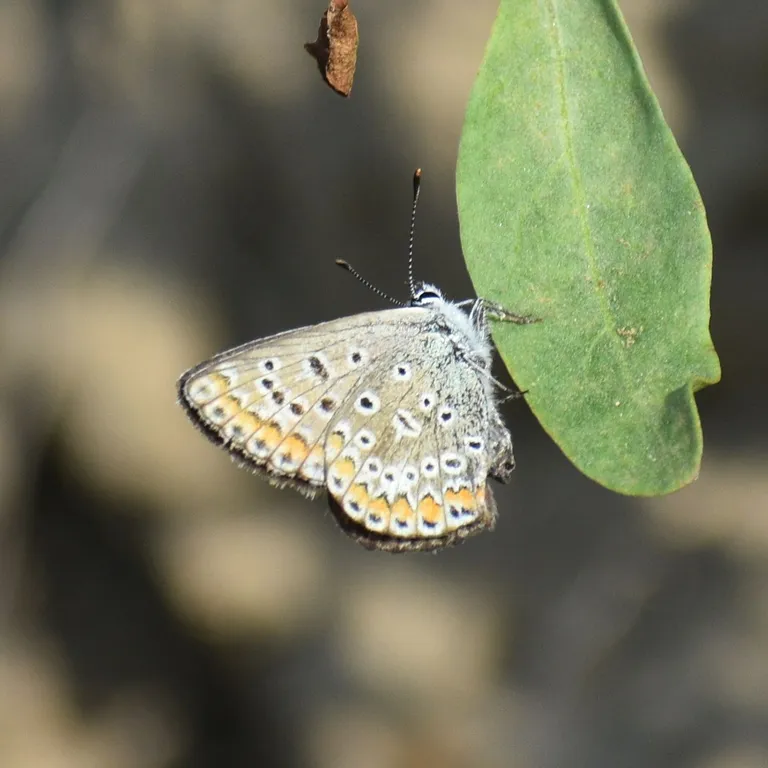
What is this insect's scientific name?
Polyommatus icarus
